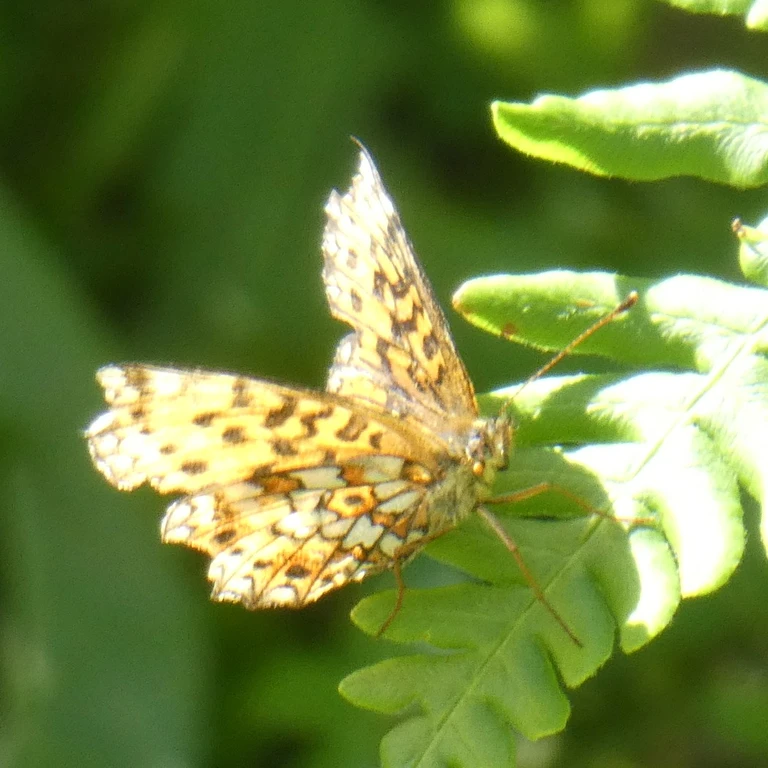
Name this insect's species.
Boloria selene
